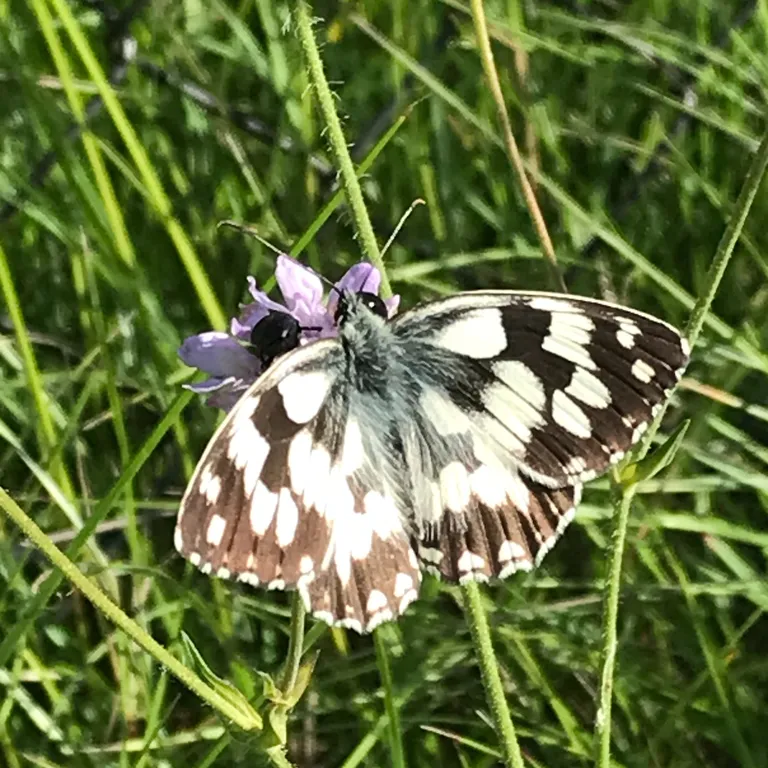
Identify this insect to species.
Melanargia galathea
